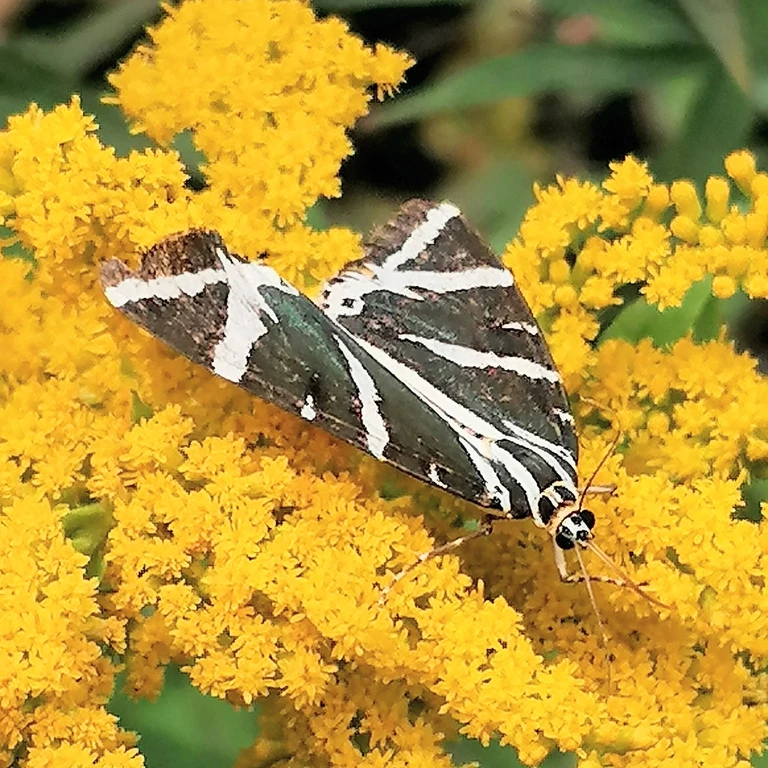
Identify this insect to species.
Euplagia quadripunctaria
